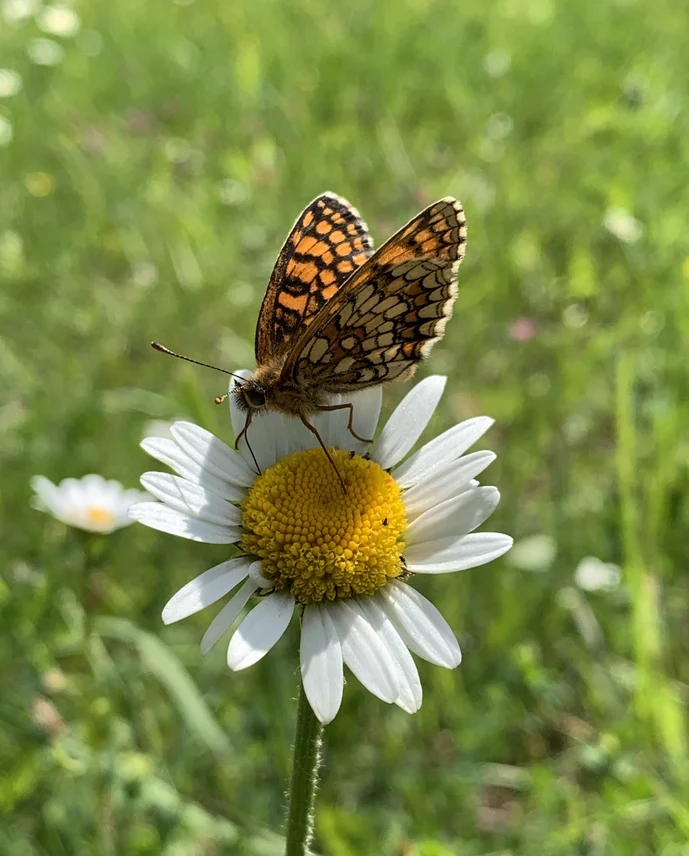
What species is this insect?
Melitaea athalia
